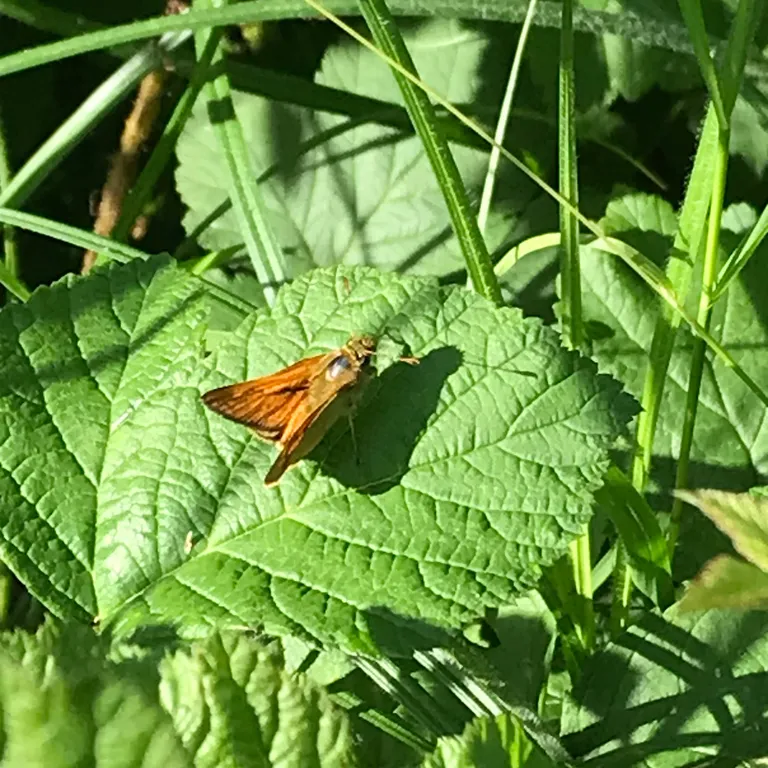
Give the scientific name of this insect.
Ochlodes sylvanus (also Ochlodes venata)
